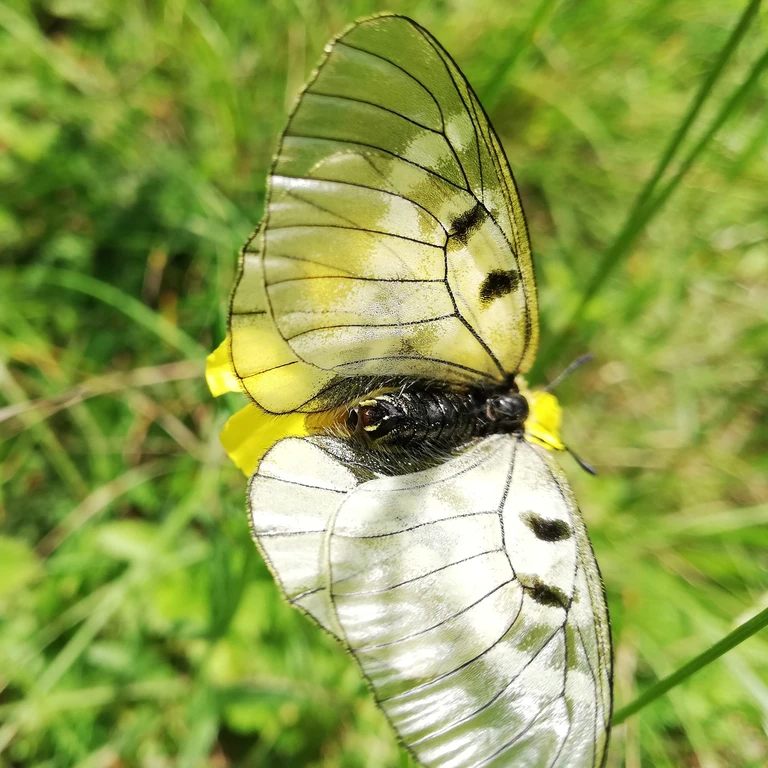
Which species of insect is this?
Parnassius mnemosyne
